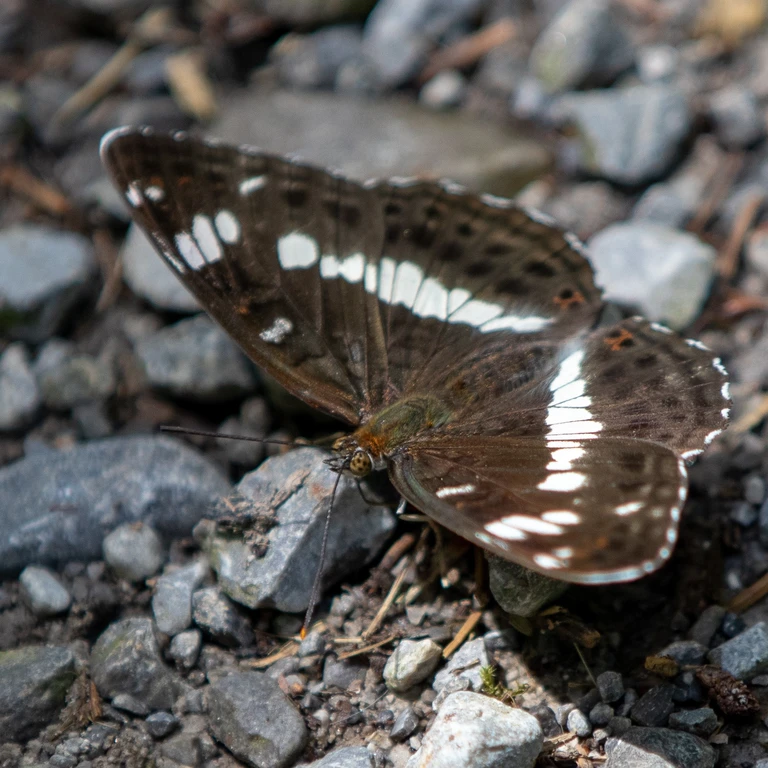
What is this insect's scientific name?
Limenitis camilla (also Ladoga camilla)
